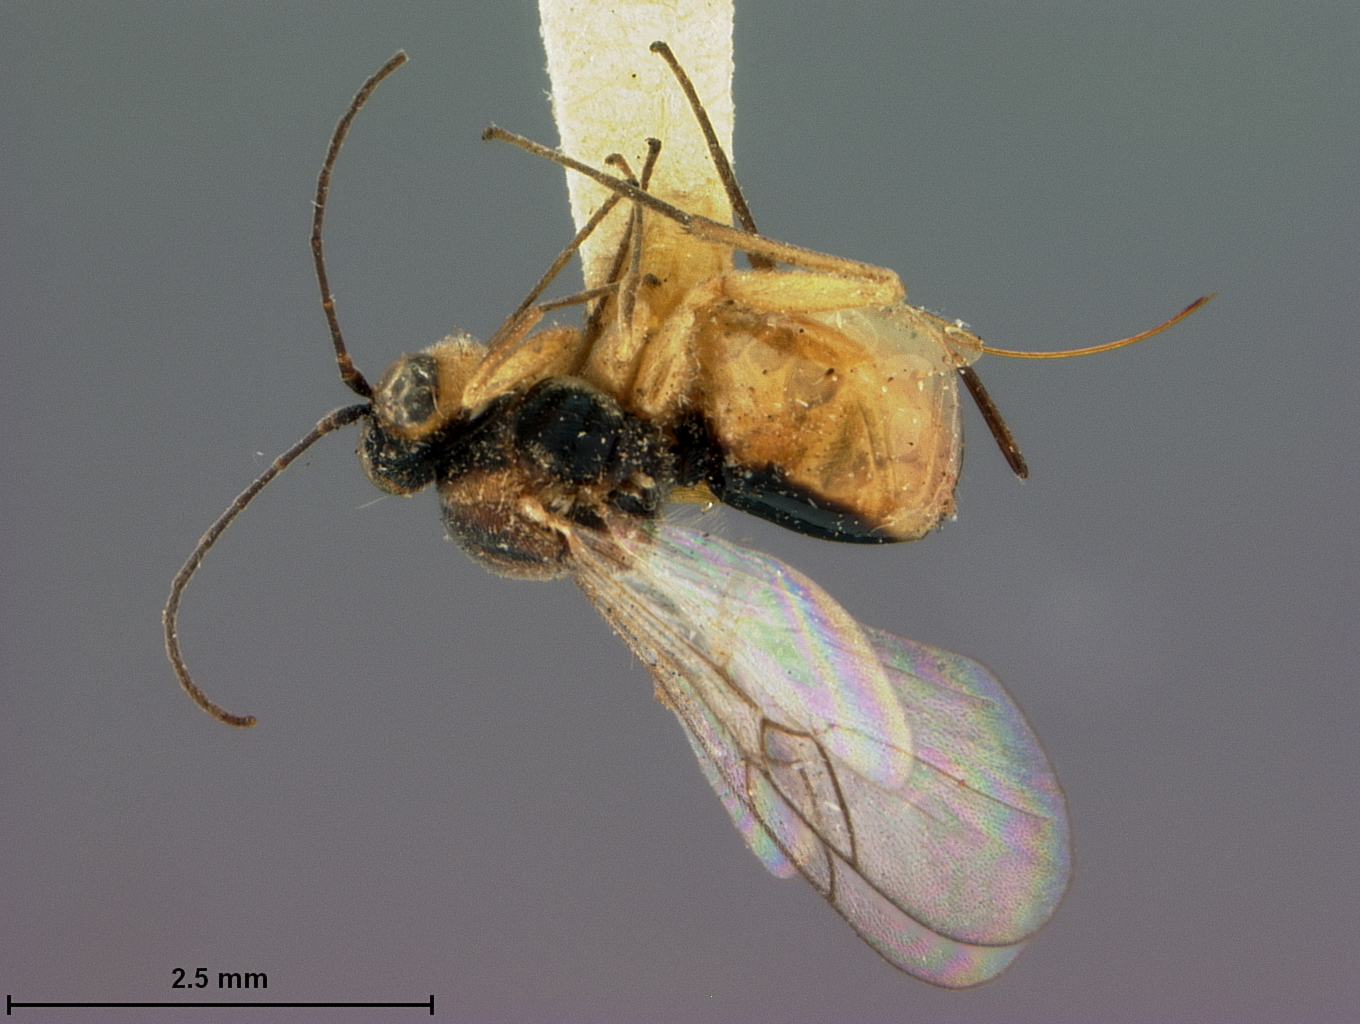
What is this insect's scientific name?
Synergus similis
